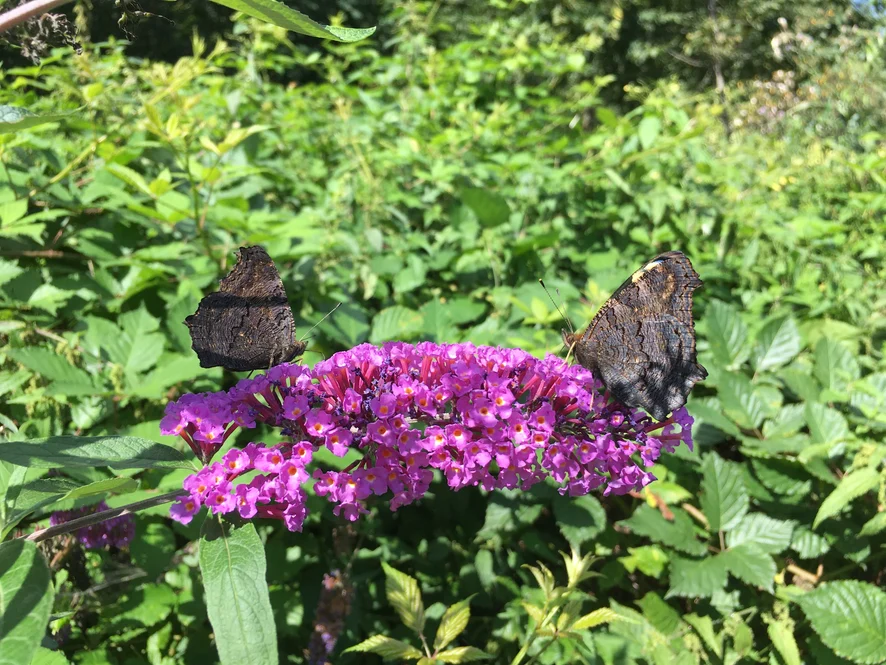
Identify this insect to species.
Aglais io
